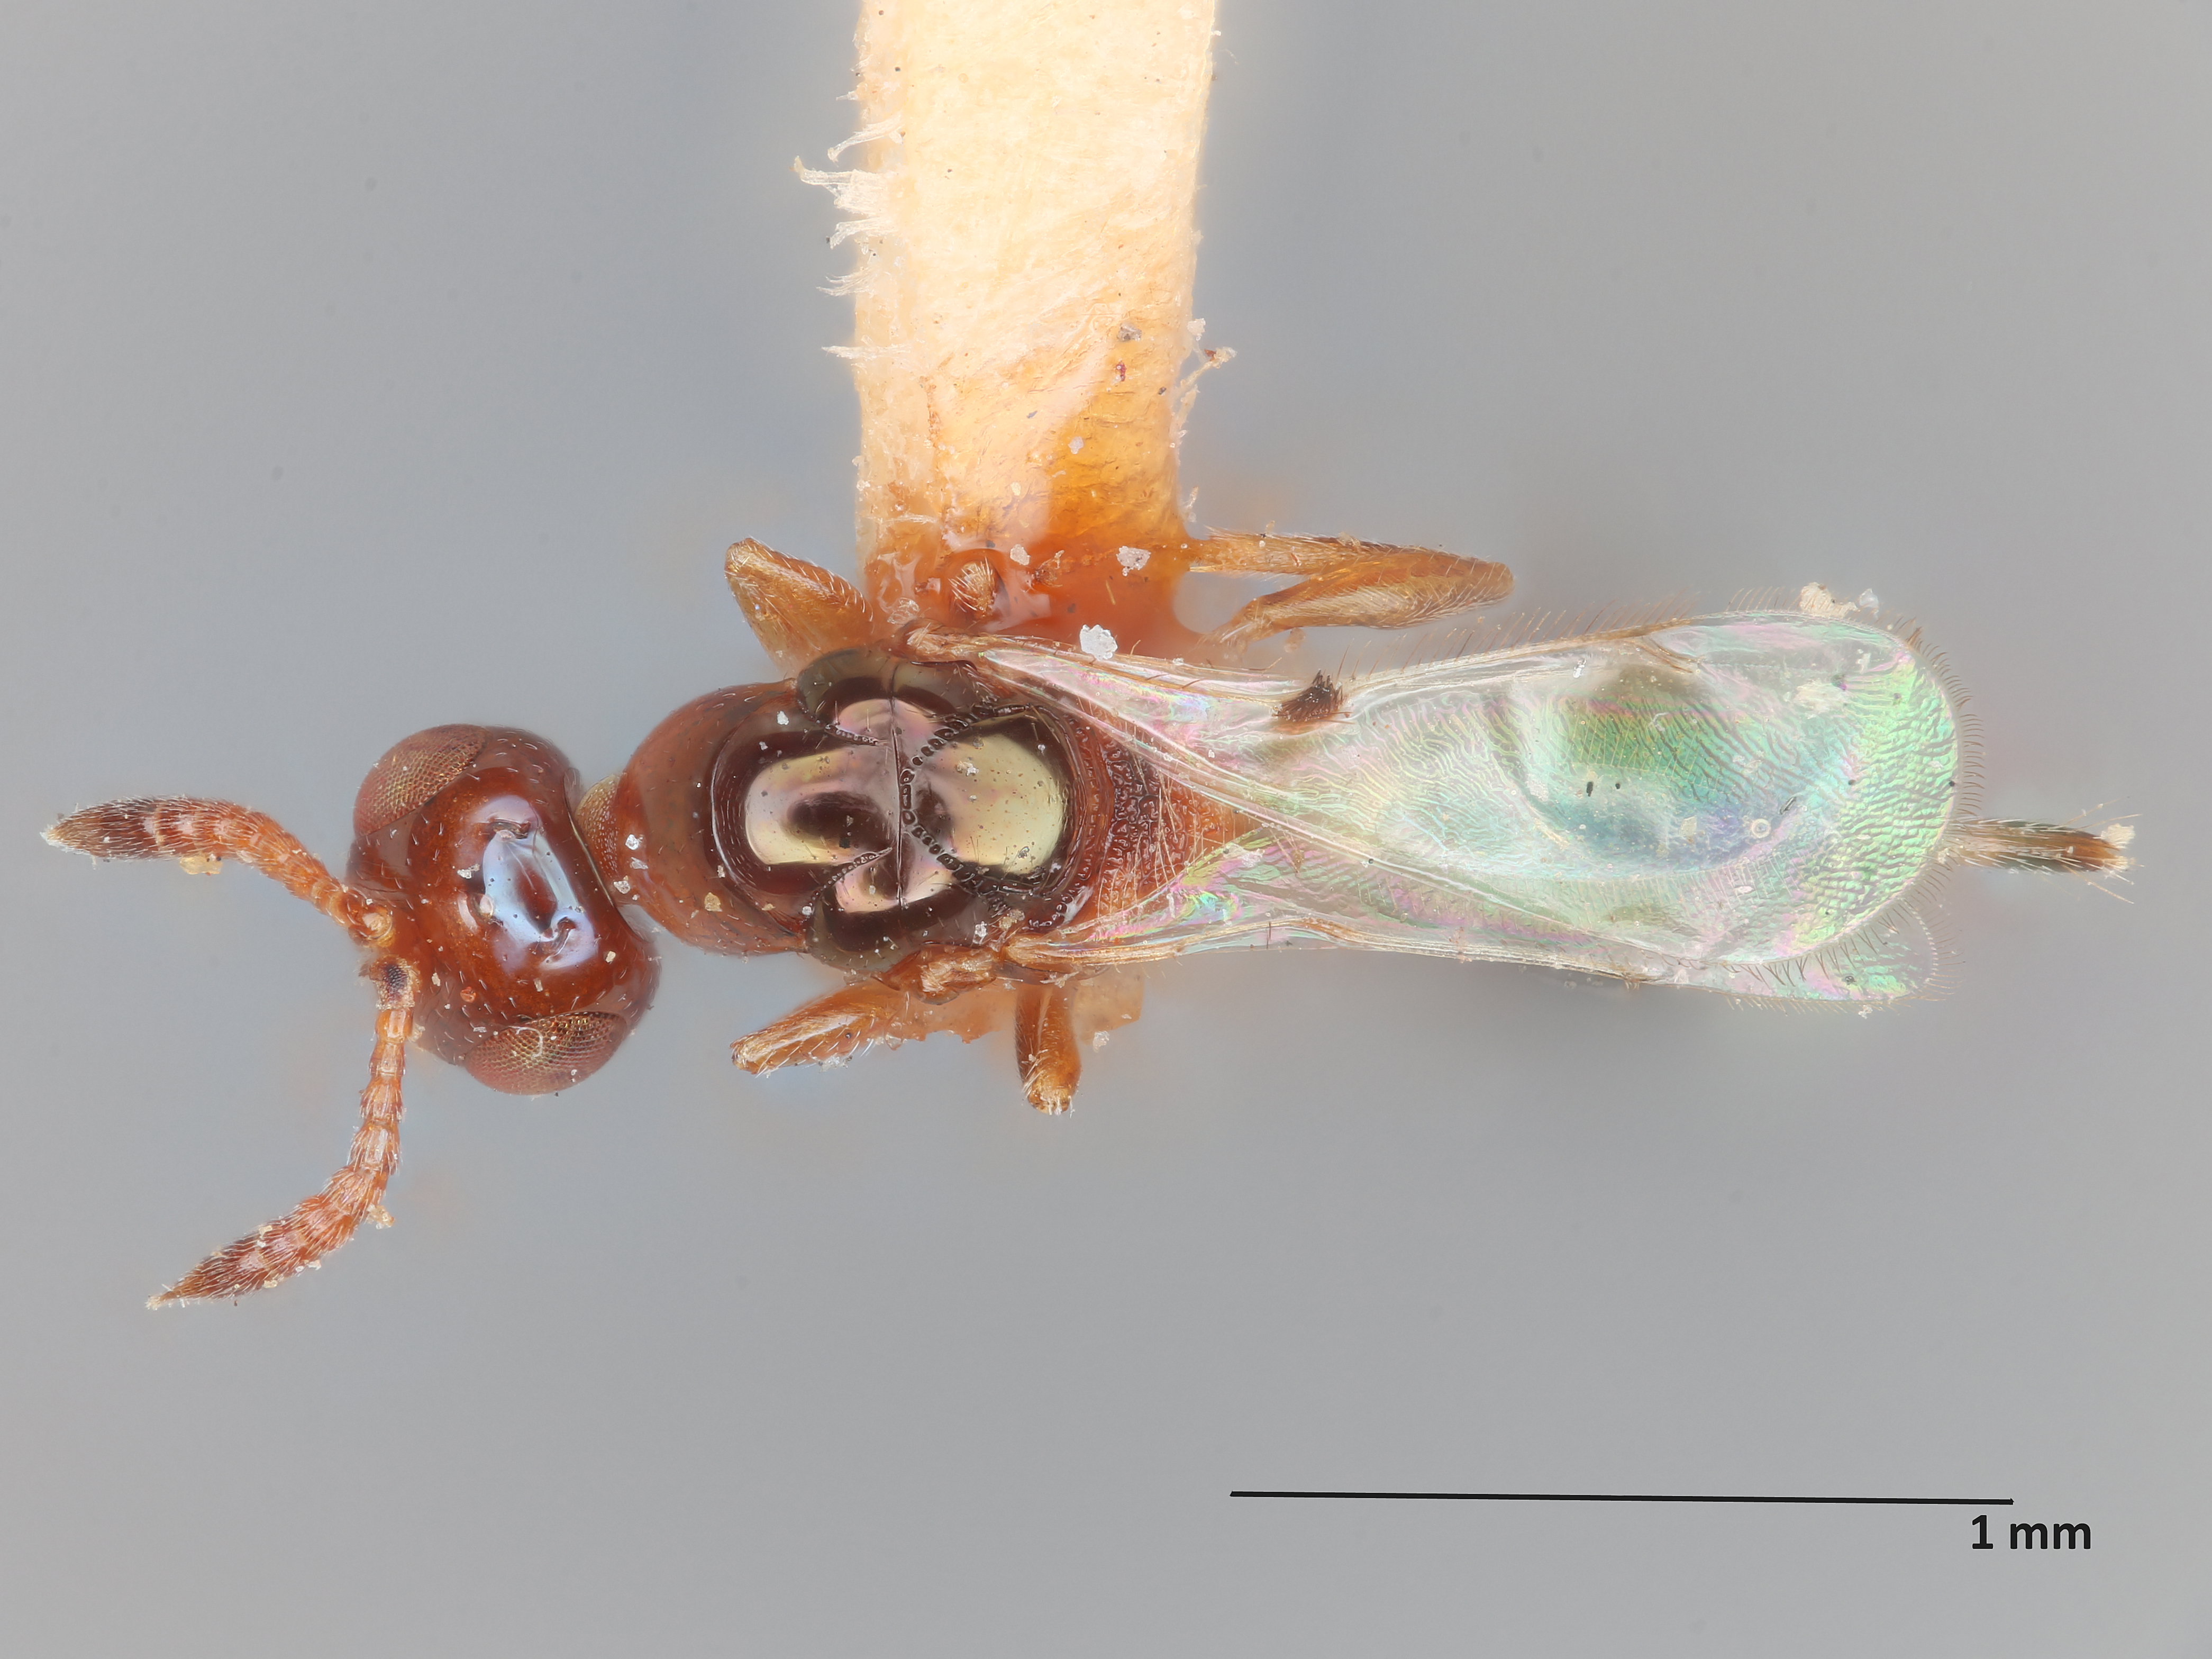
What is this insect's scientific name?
Parasciatheras dinoderi
